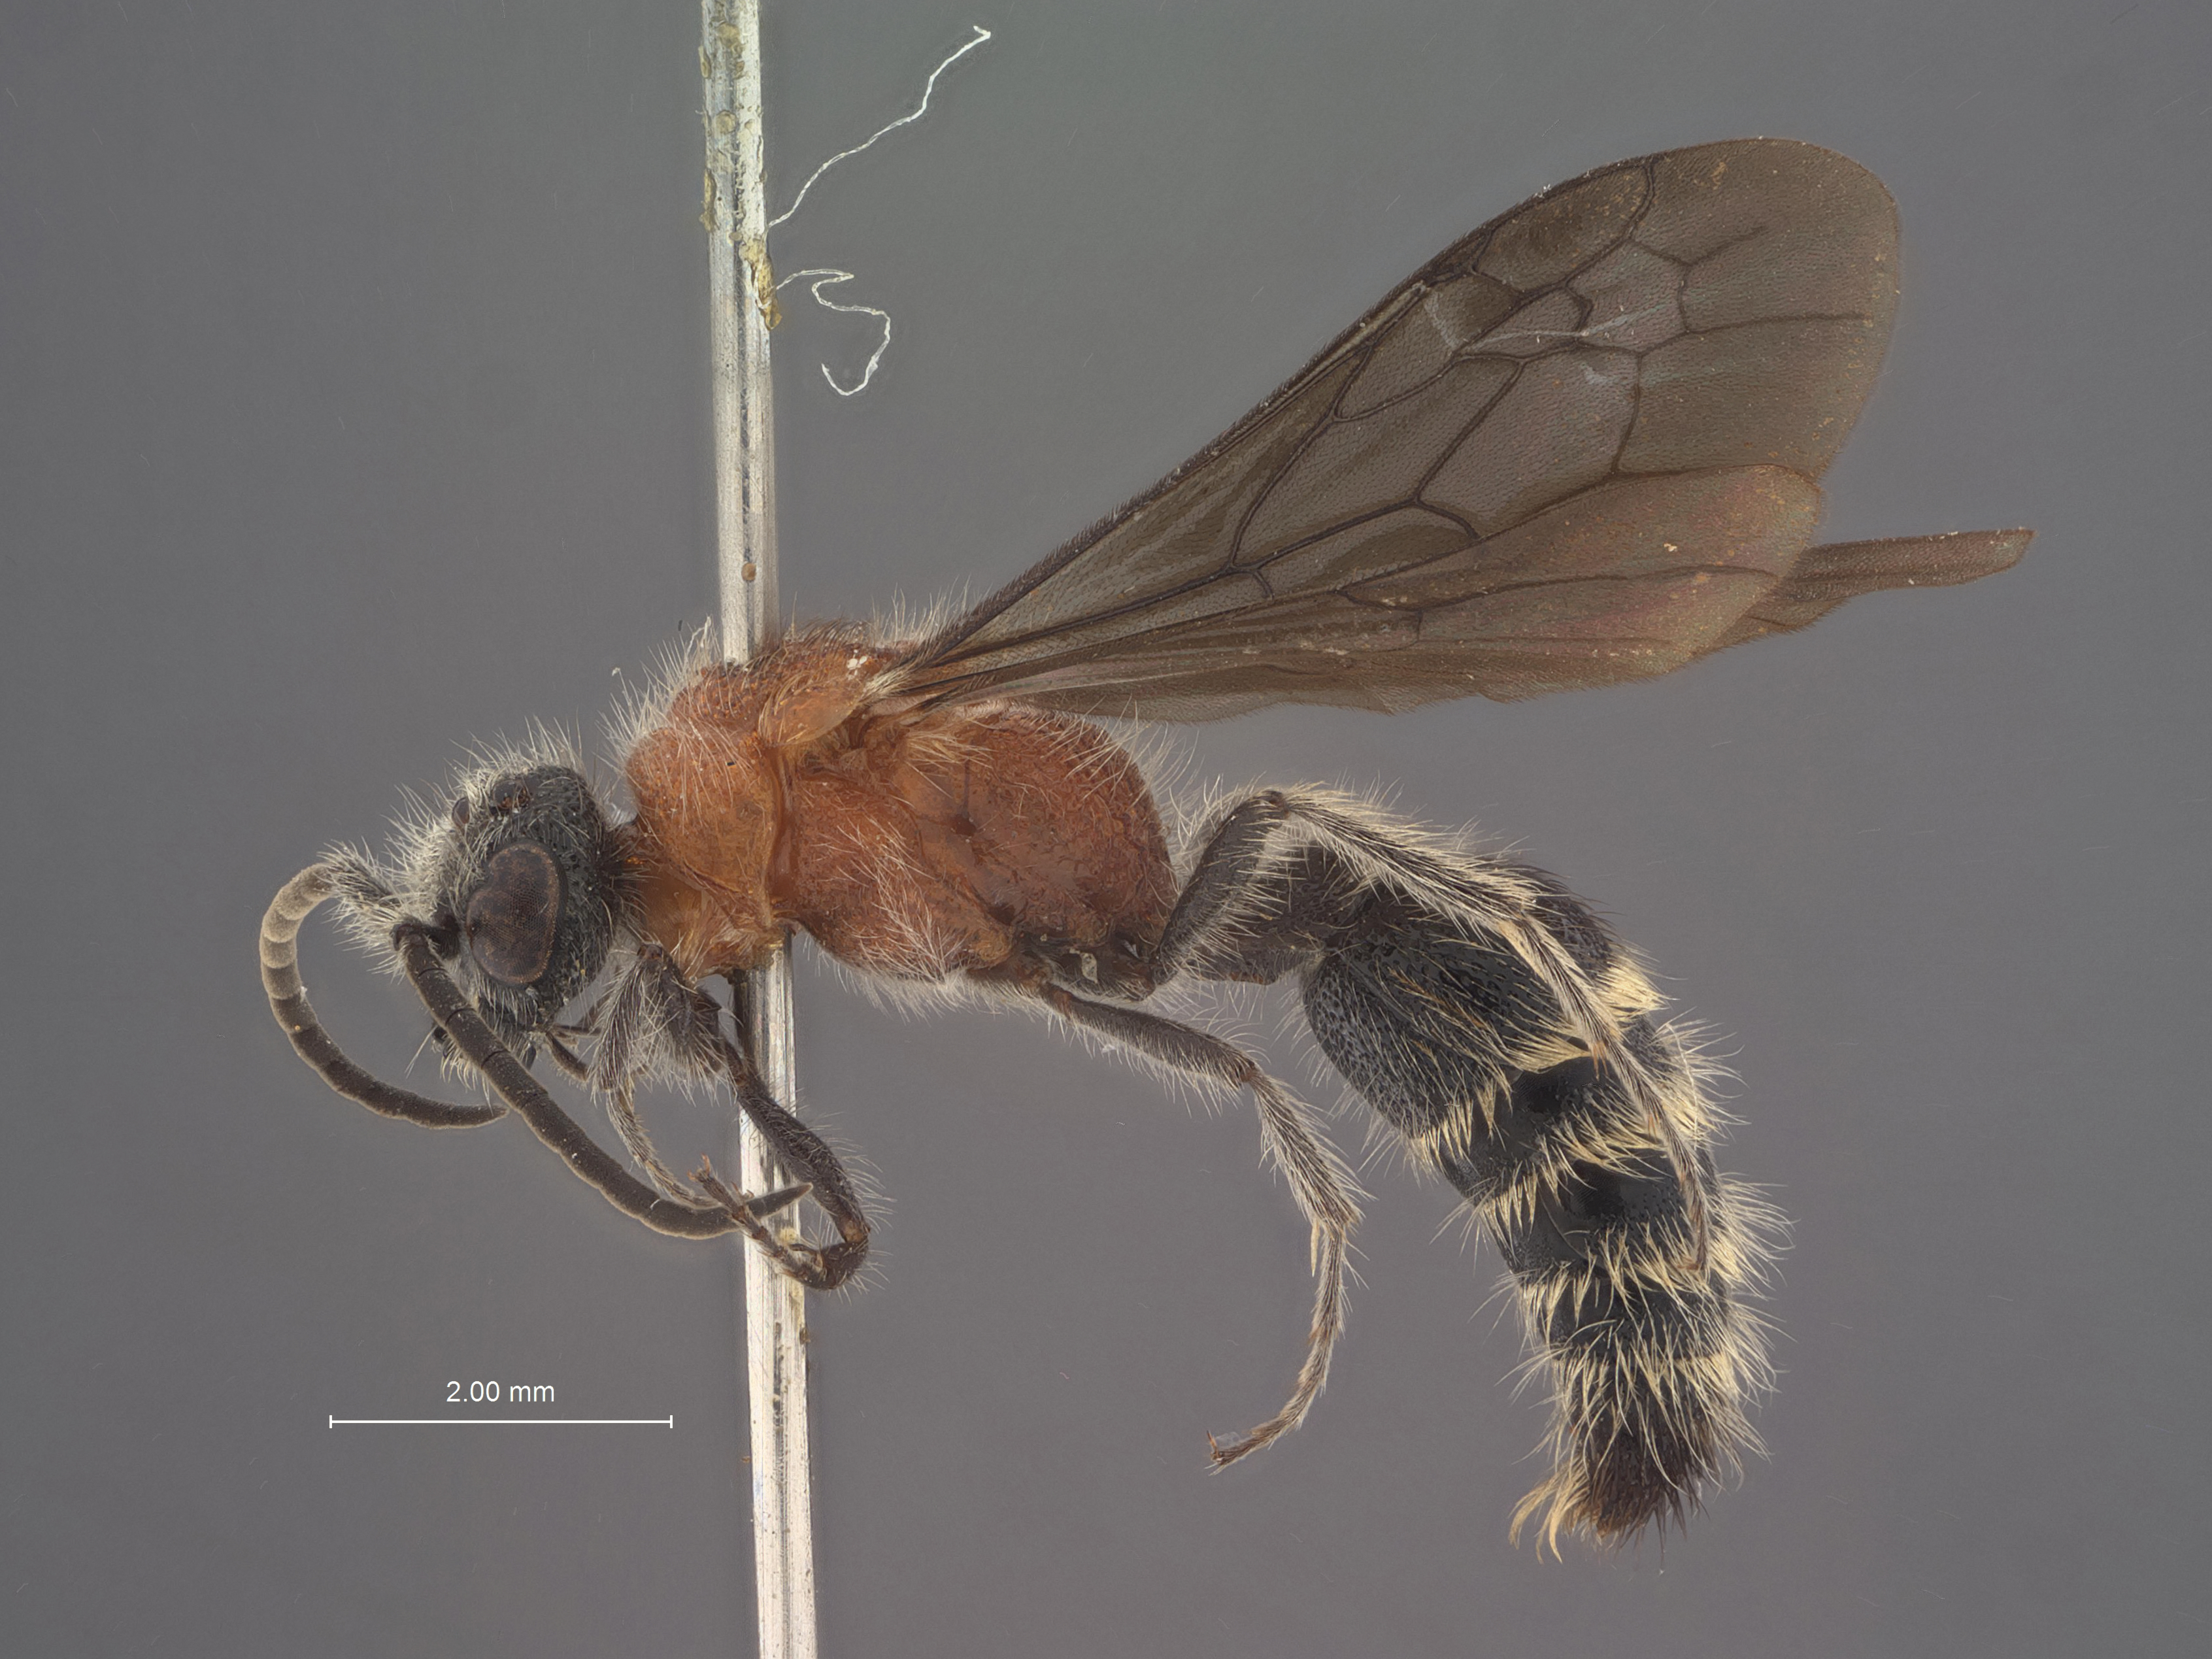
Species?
Smicromyrme yuliana
